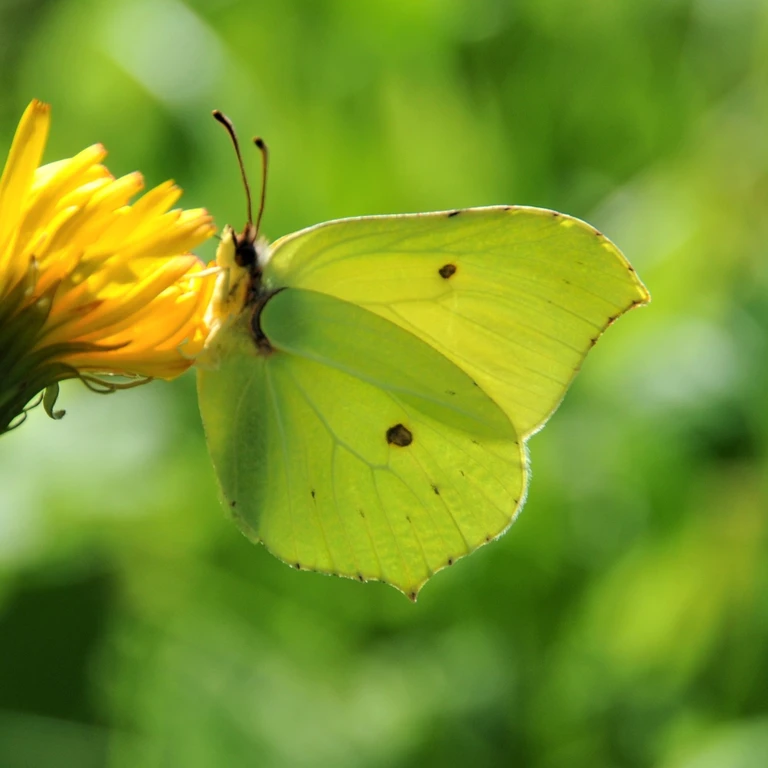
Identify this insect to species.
Gonepteryx rhamni
